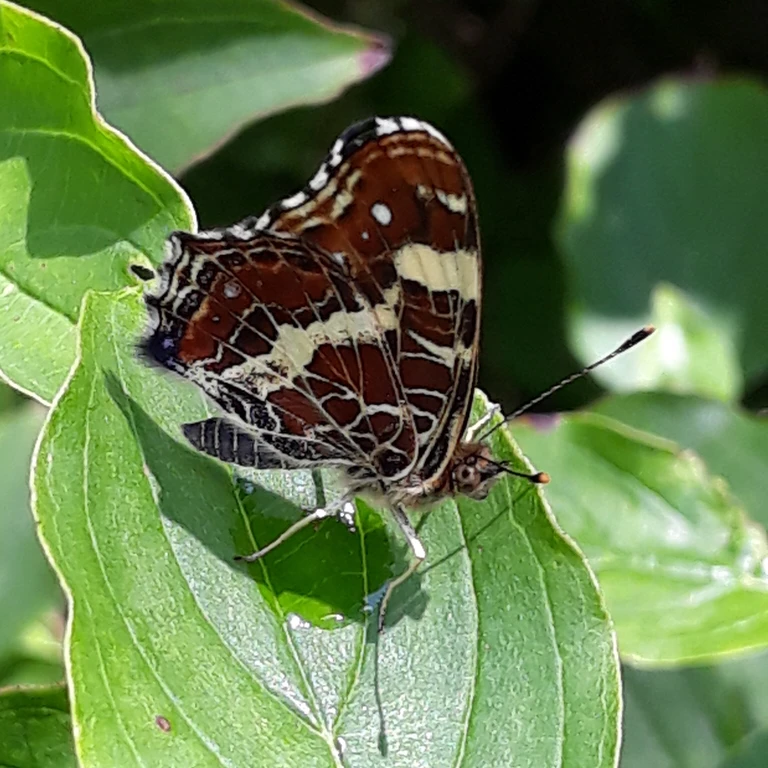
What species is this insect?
Araschnia levana
